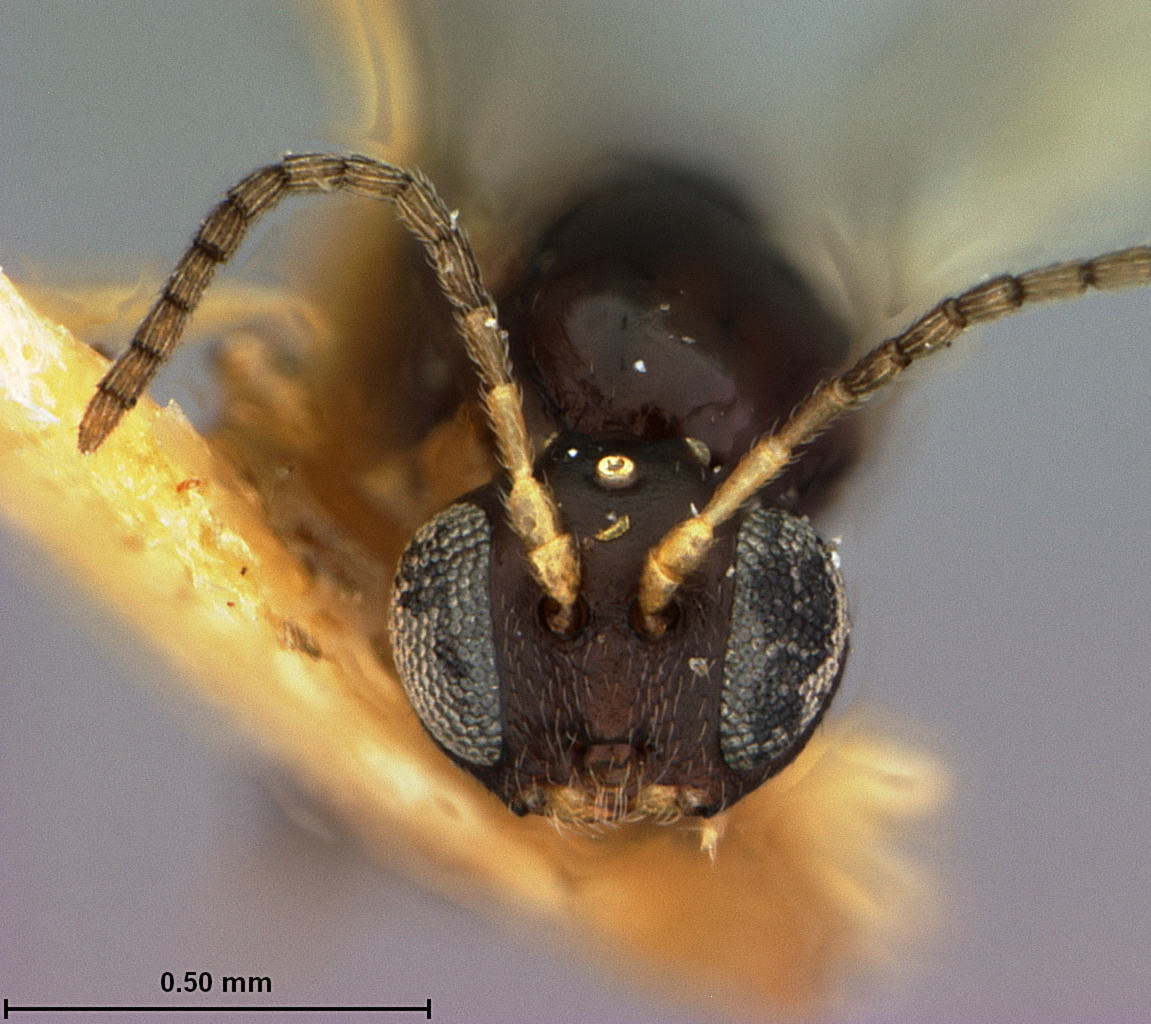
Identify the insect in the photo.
Neuroterus clarkeae
